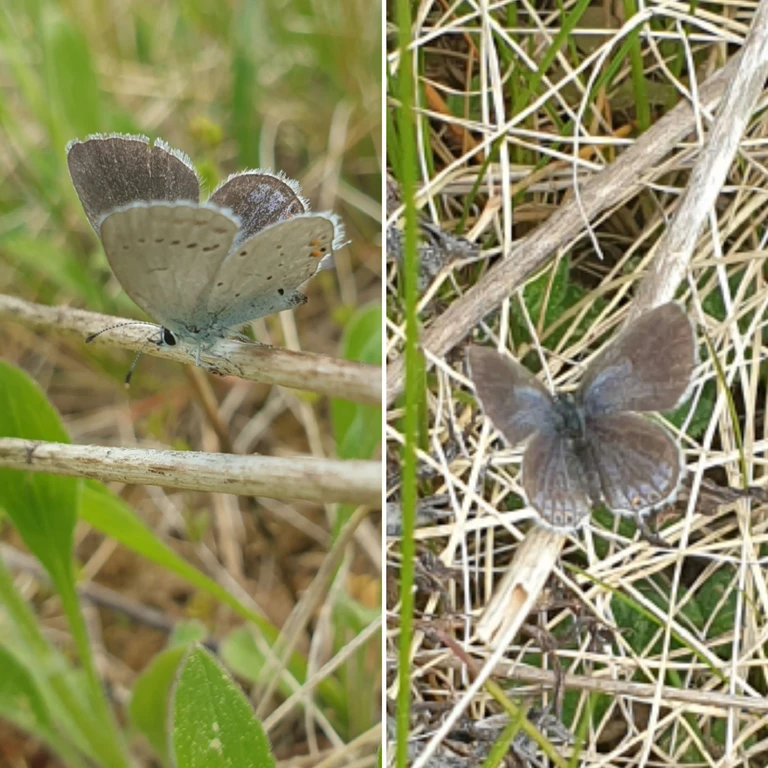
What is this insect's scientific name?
Cupido argiades (also Elkalyce argiades)
